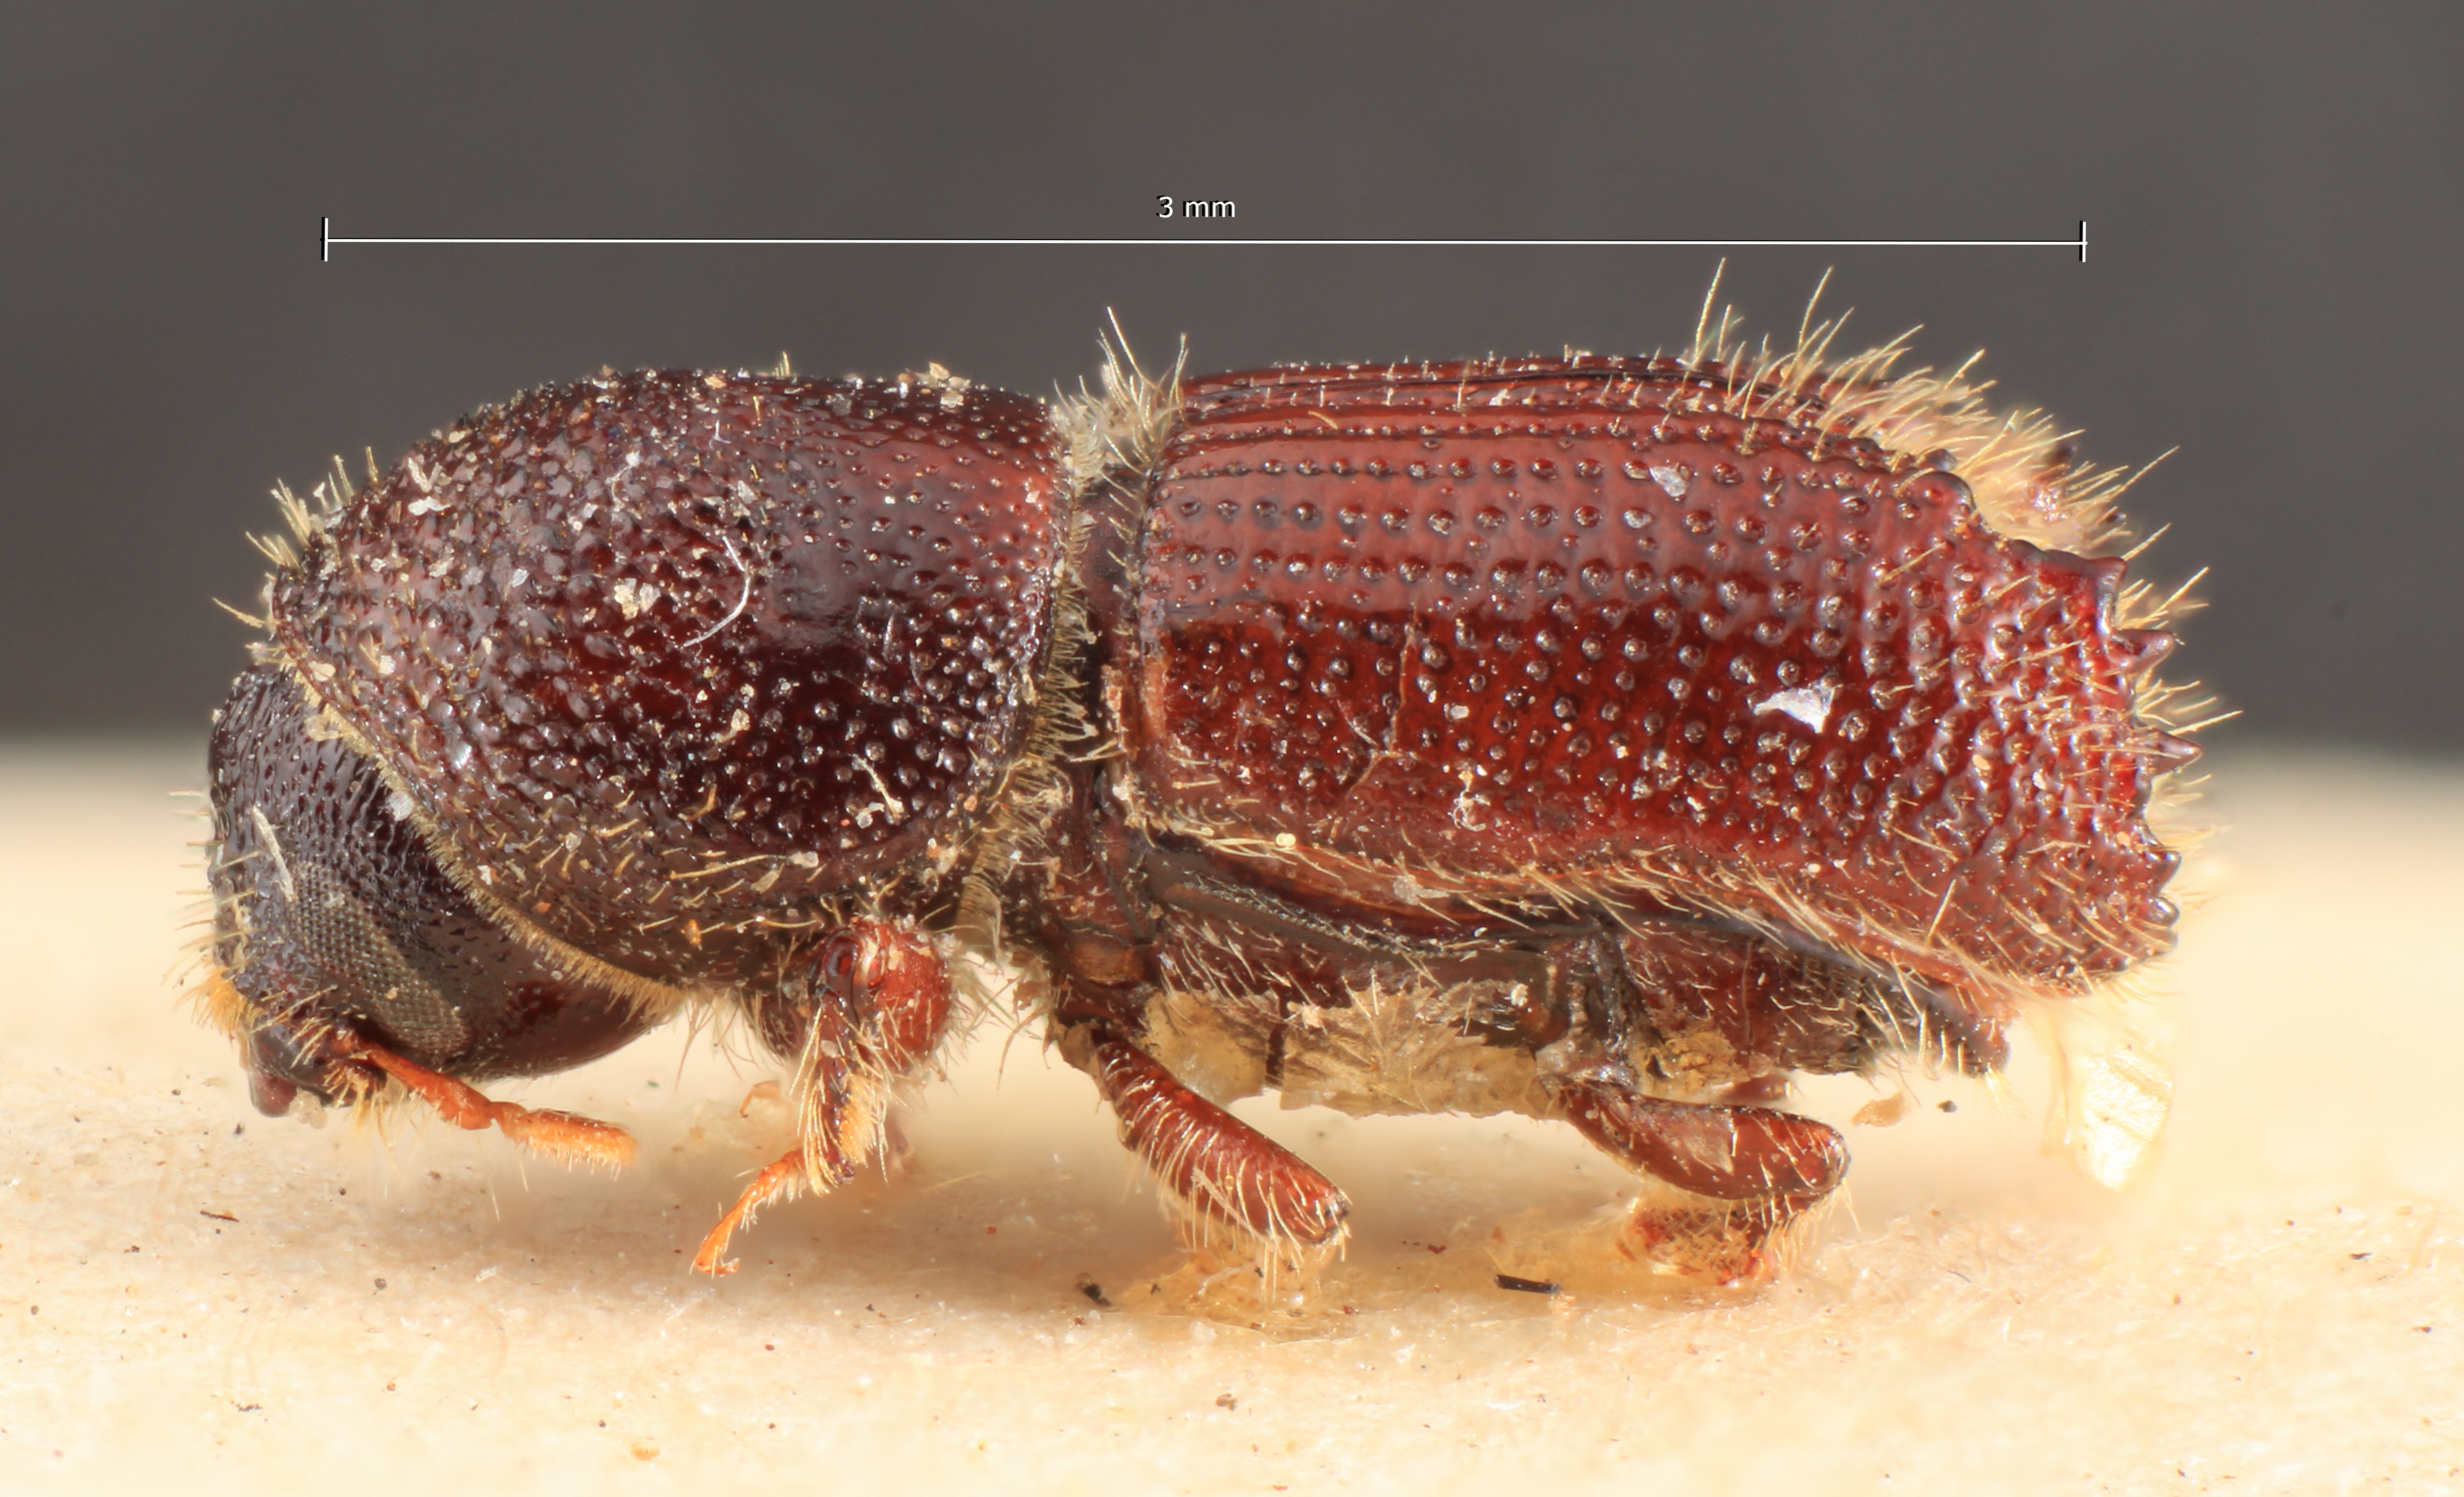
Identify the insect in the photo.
Ips tridentatus
